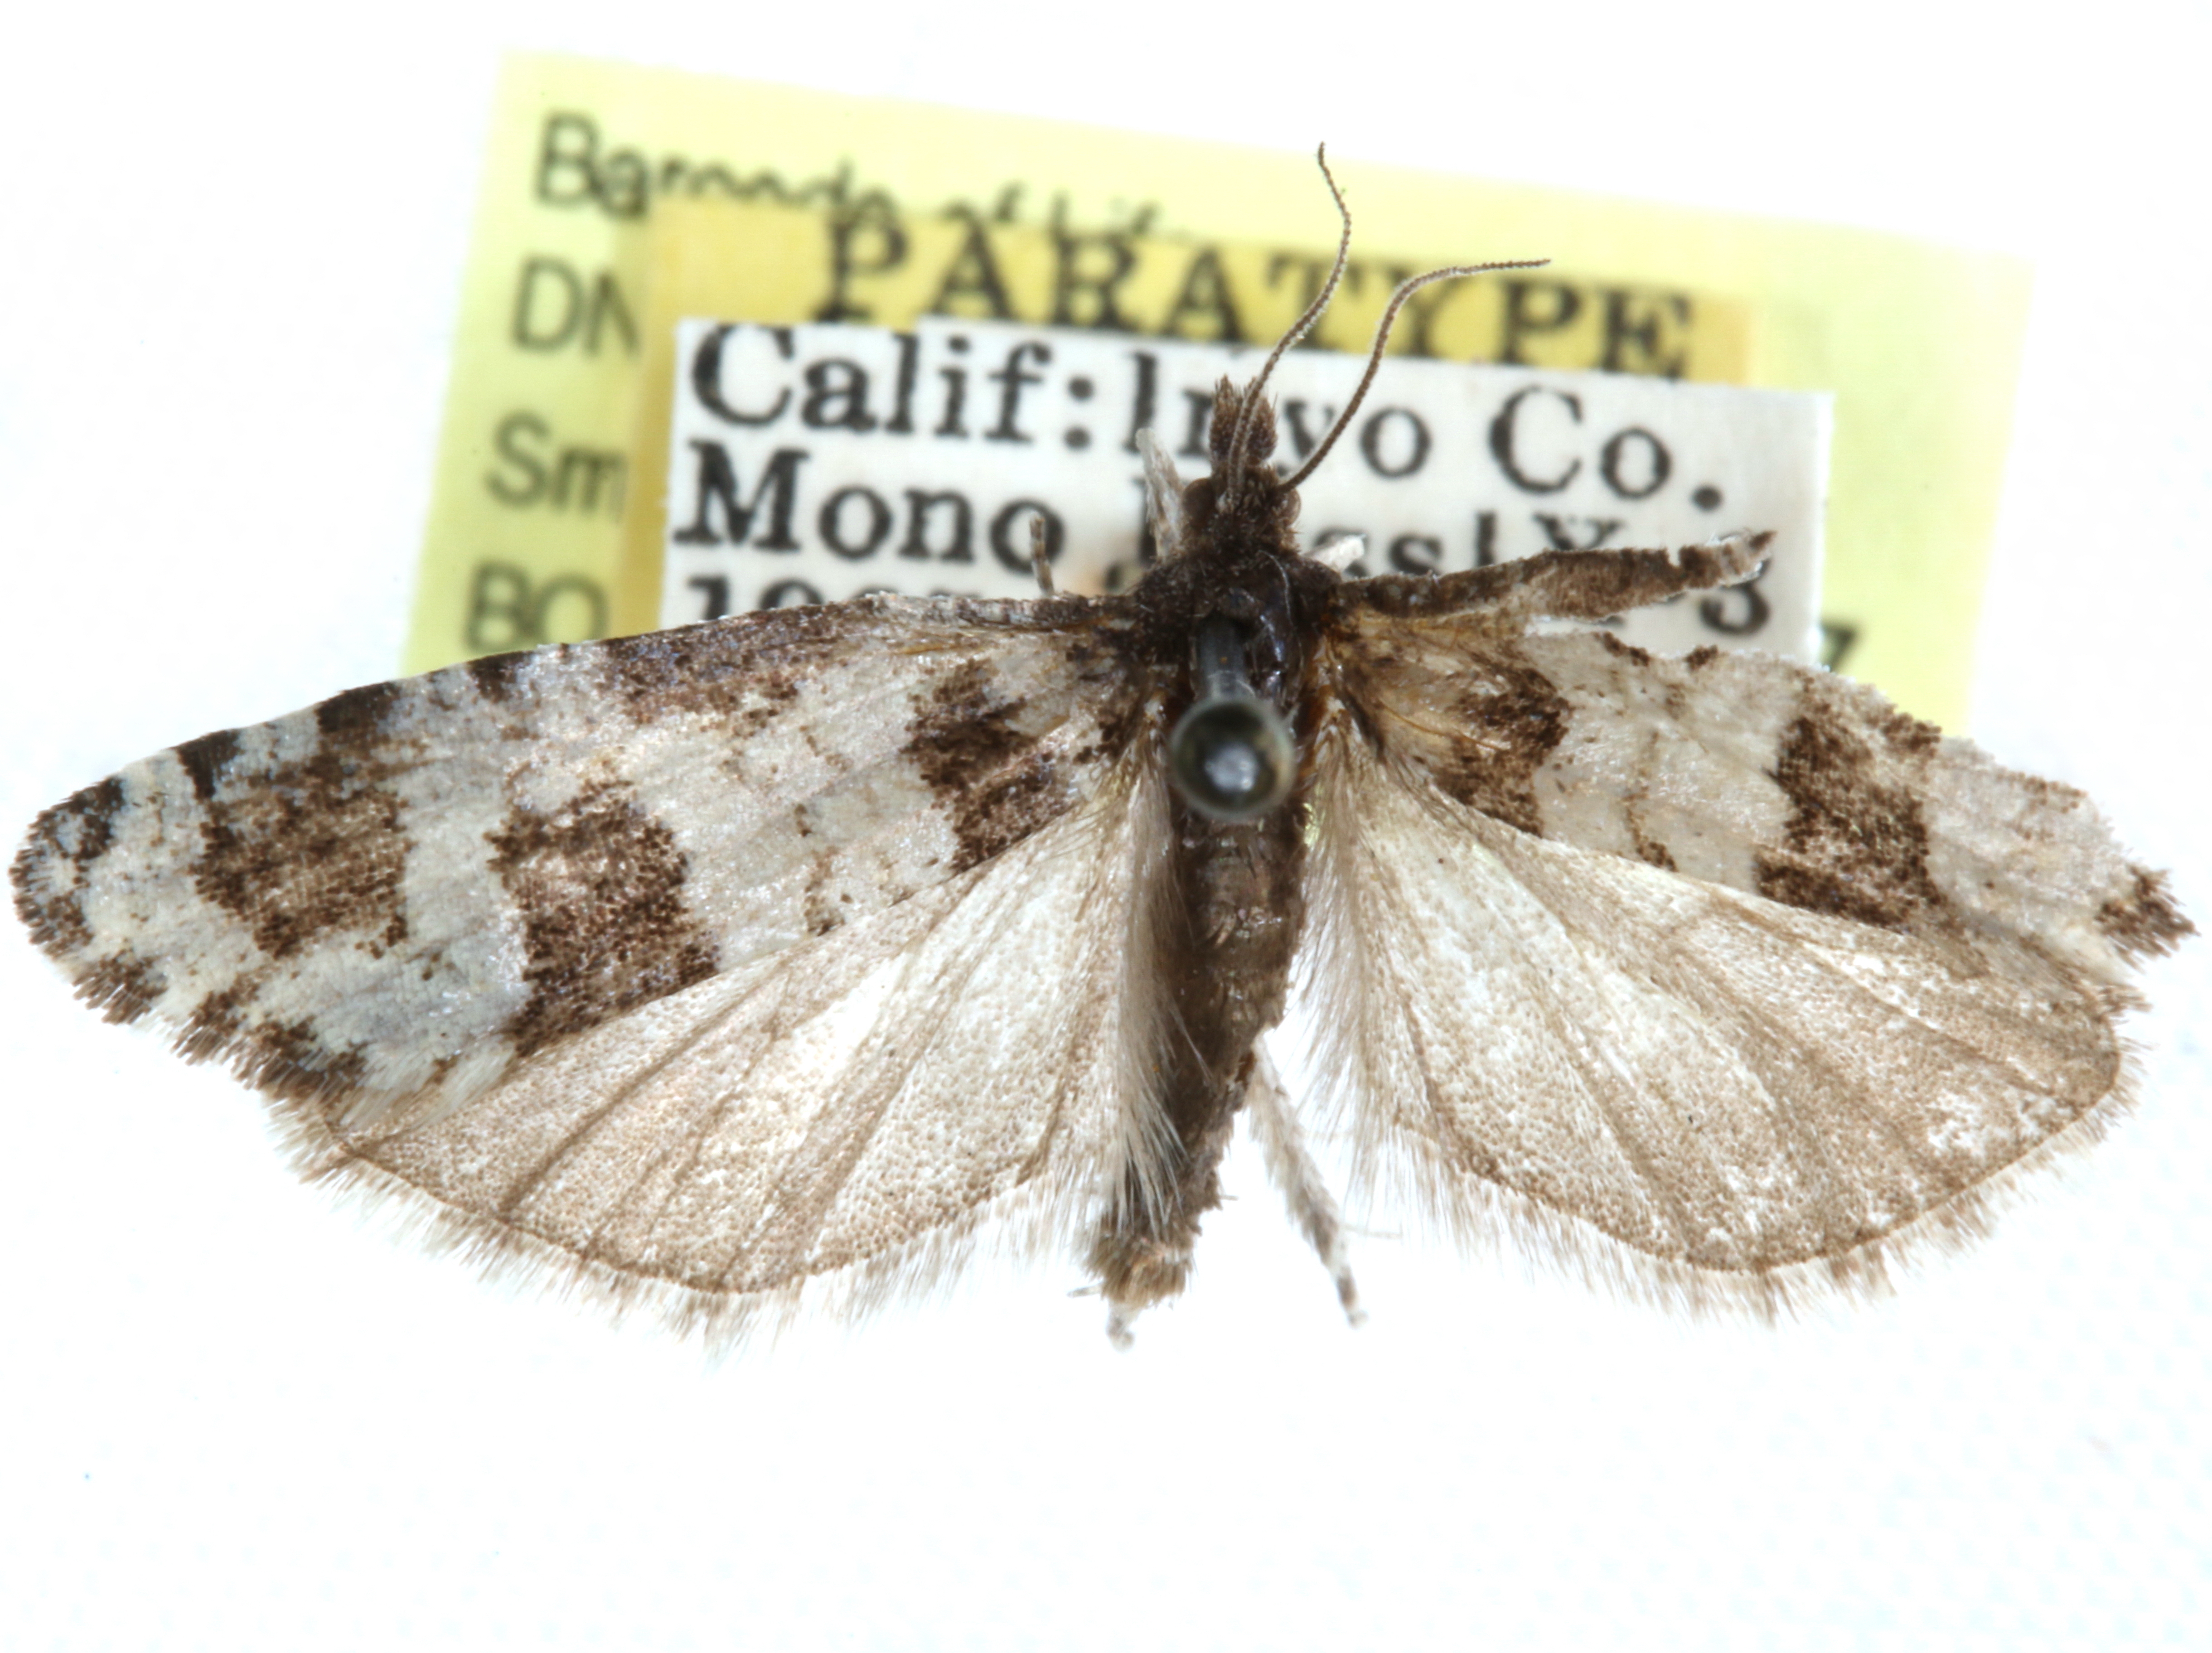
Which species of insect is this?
Epiblema macneilli
